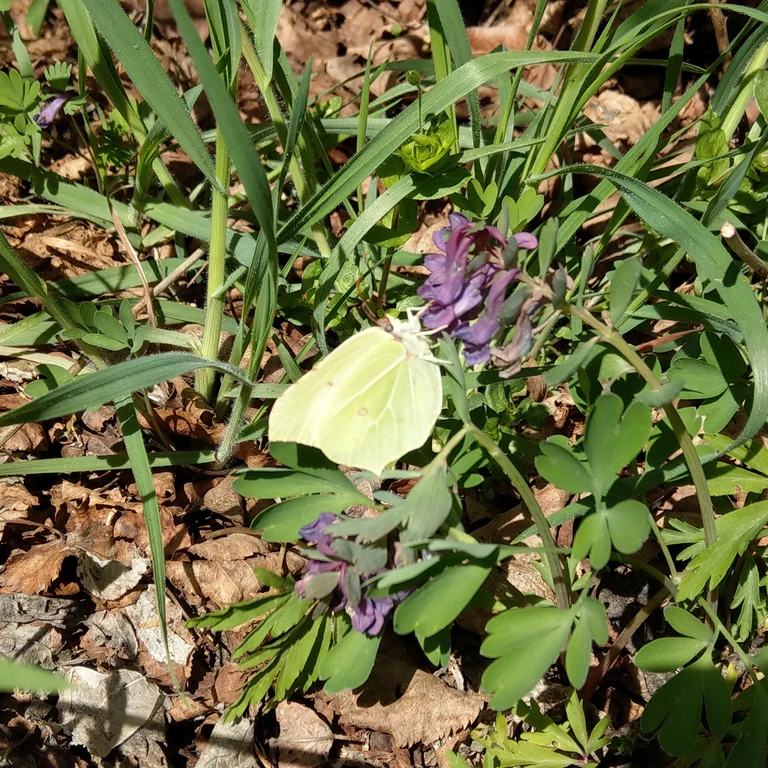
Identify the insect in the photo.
Gonepteryx rhamni
